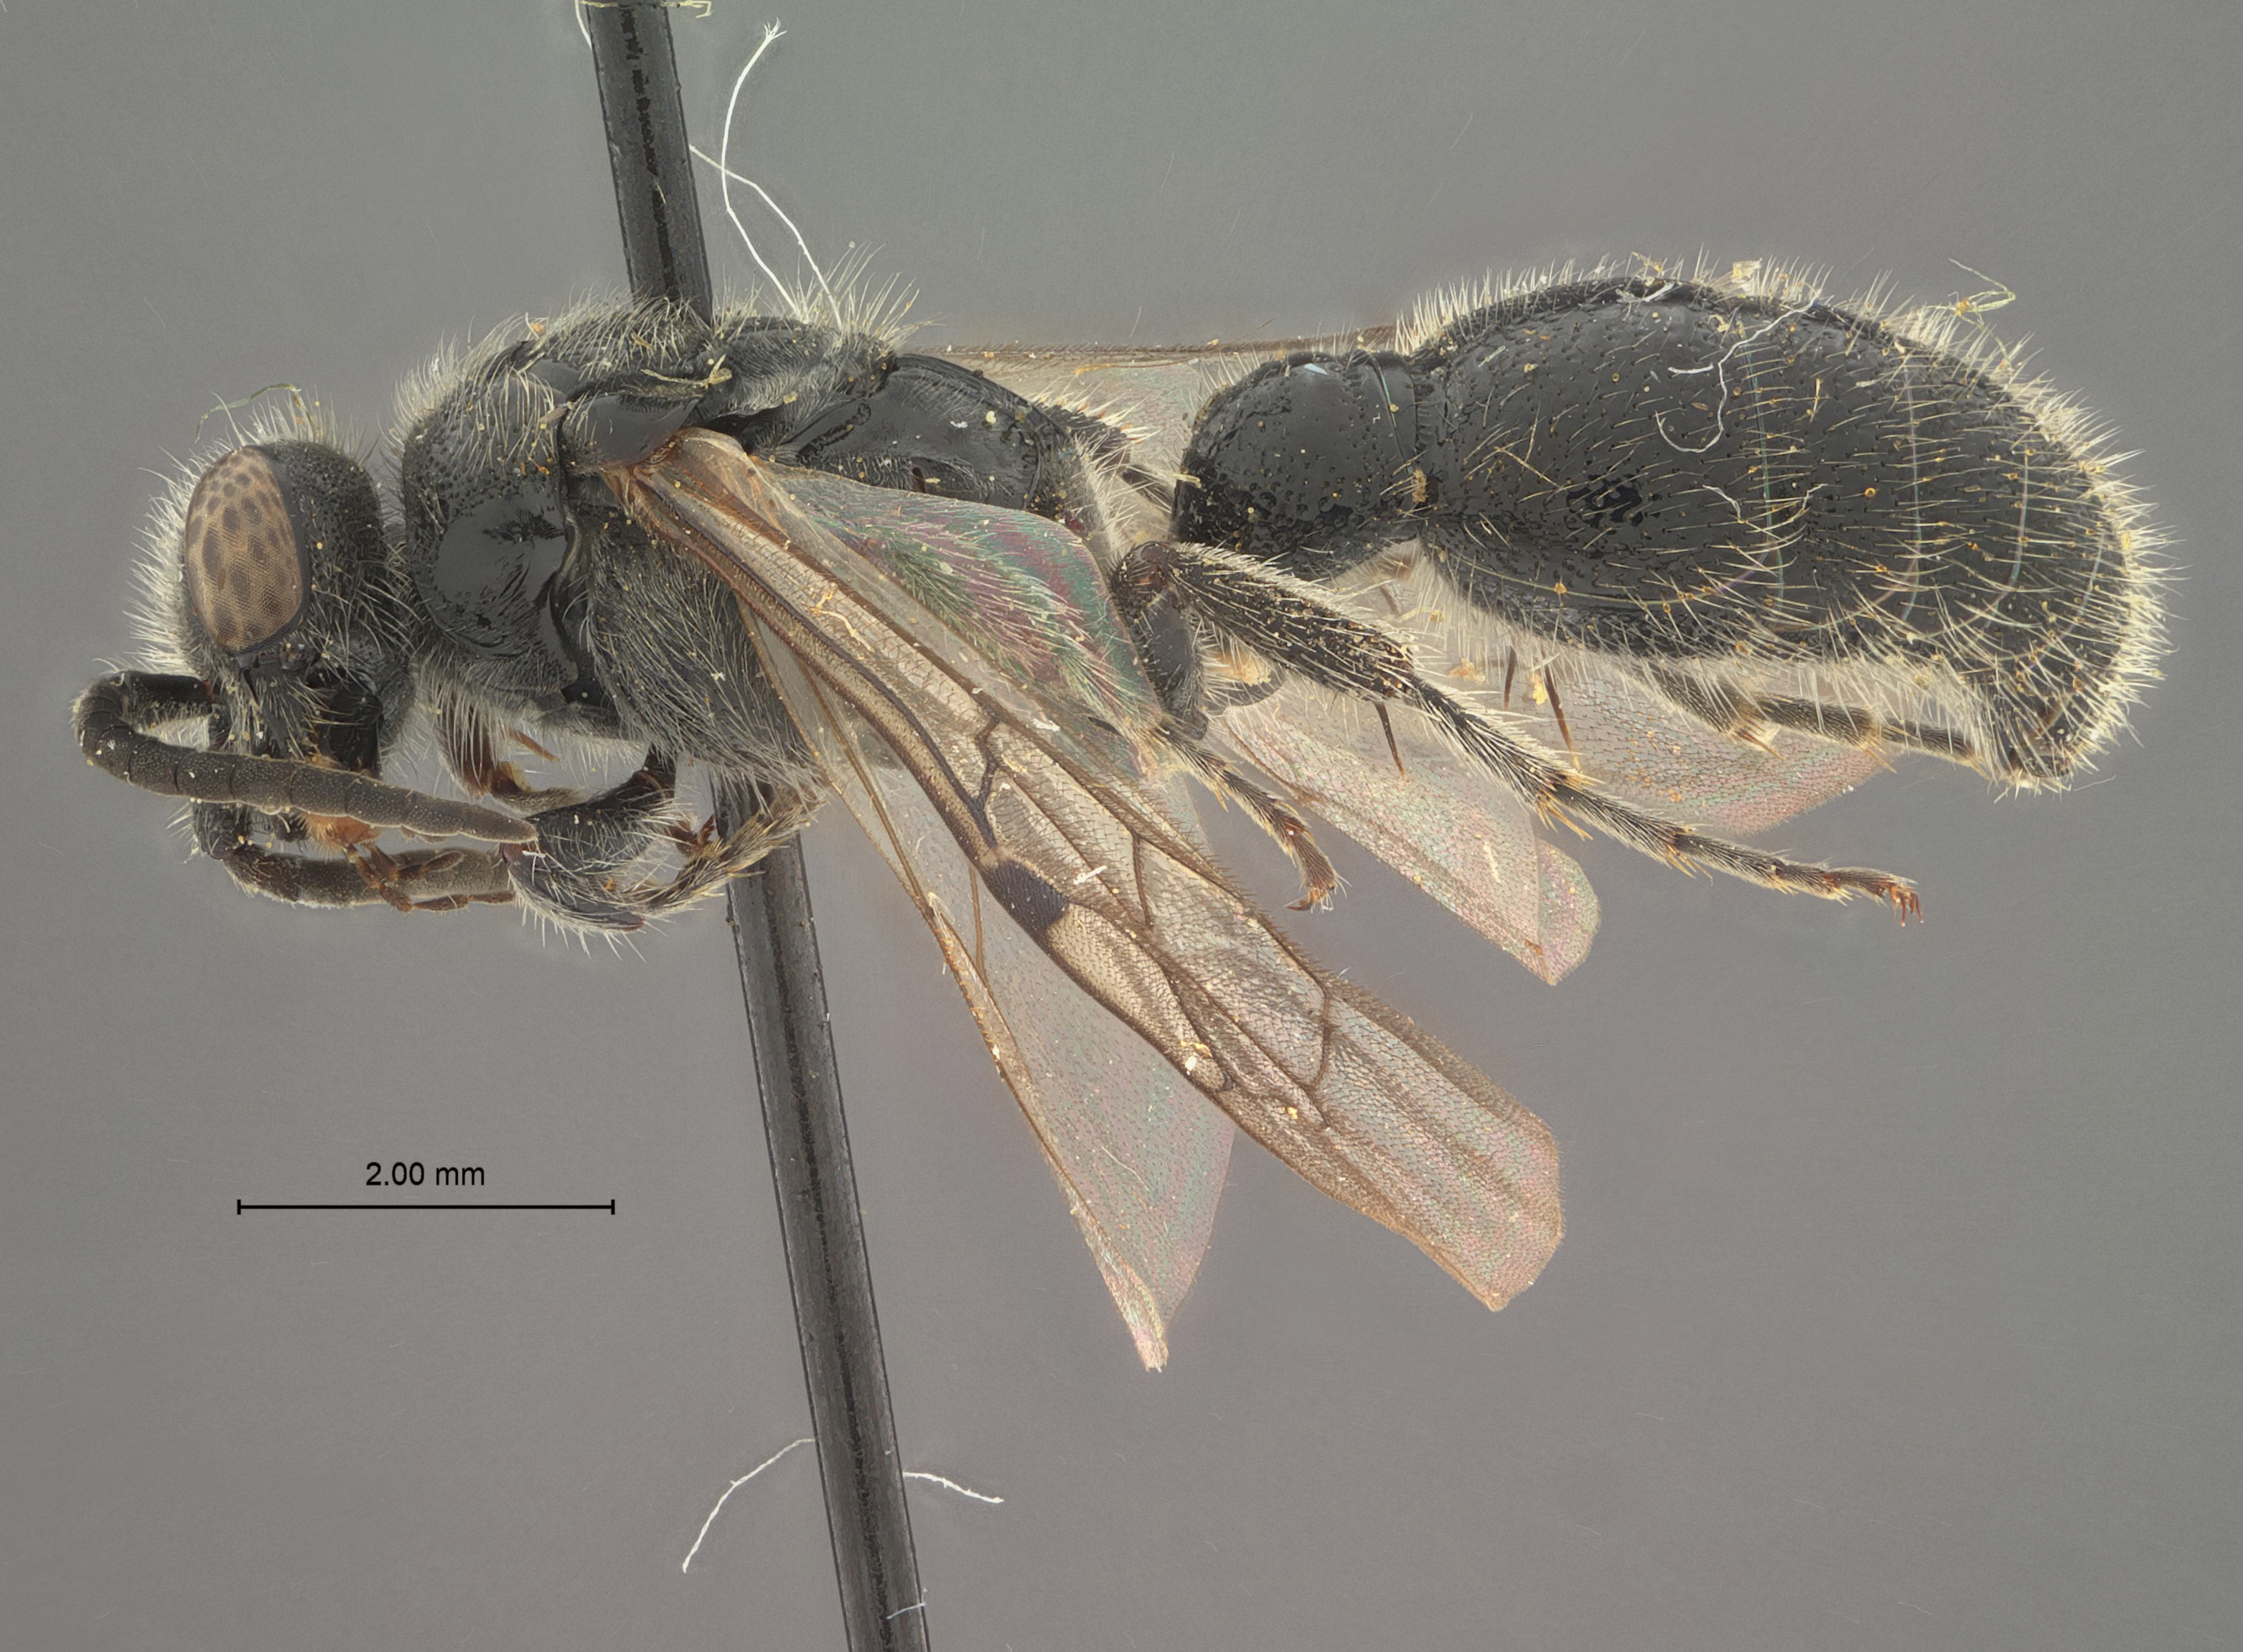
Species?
Tiphia acambayae
